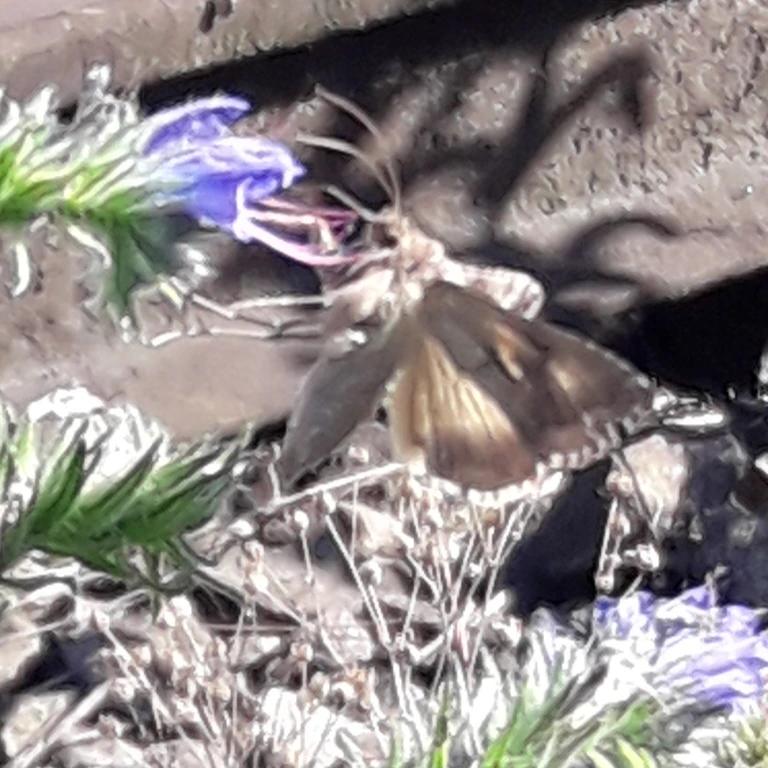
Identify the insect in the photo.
Autographa gamma
